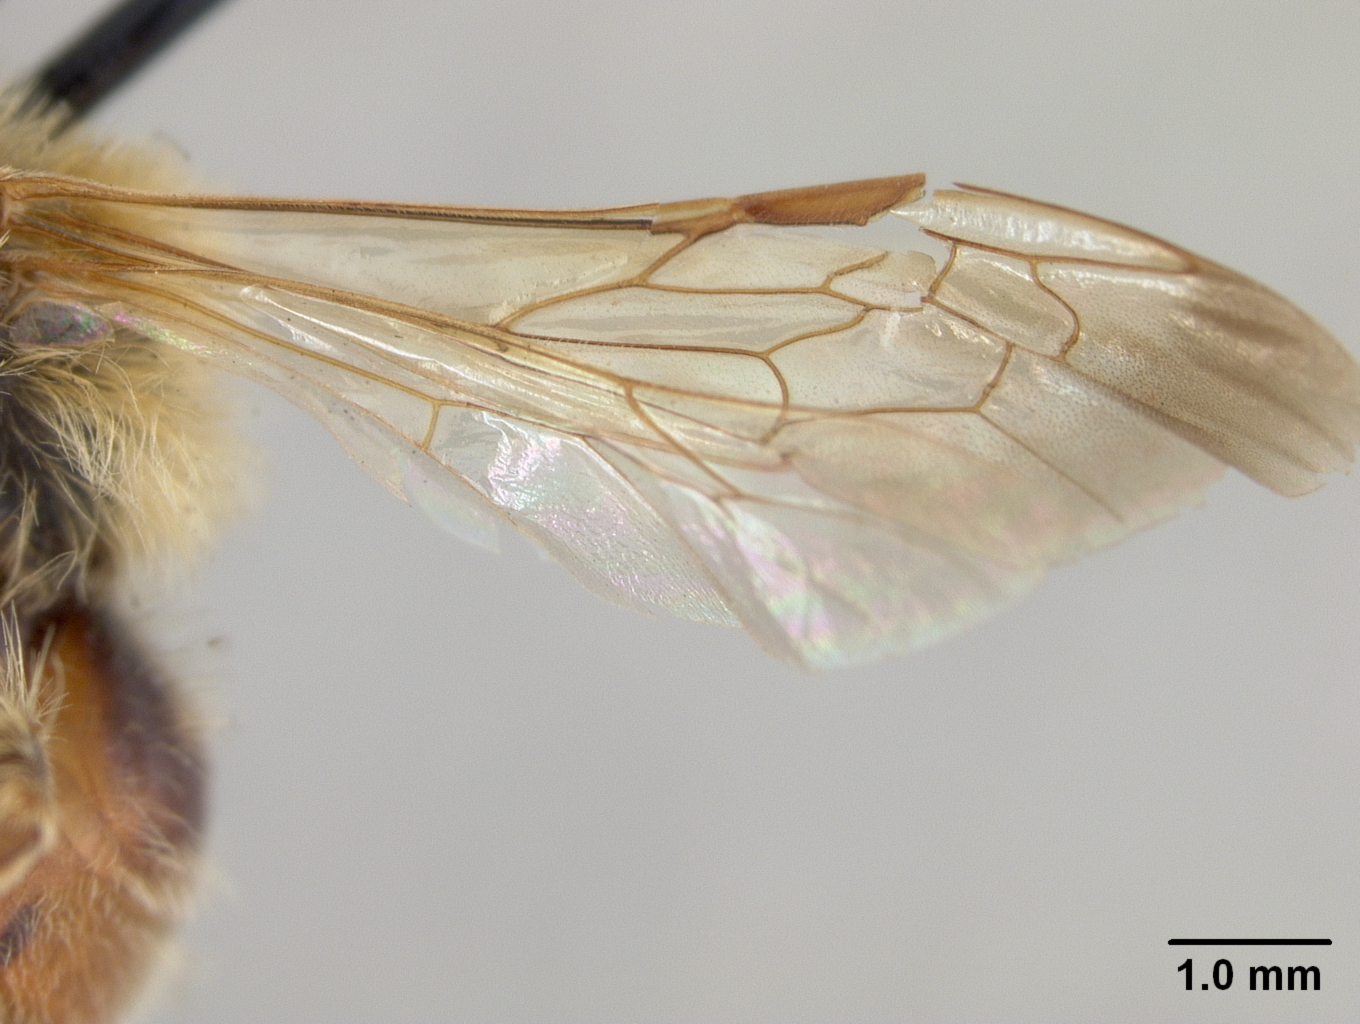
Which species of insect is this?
Andrena jessicae
